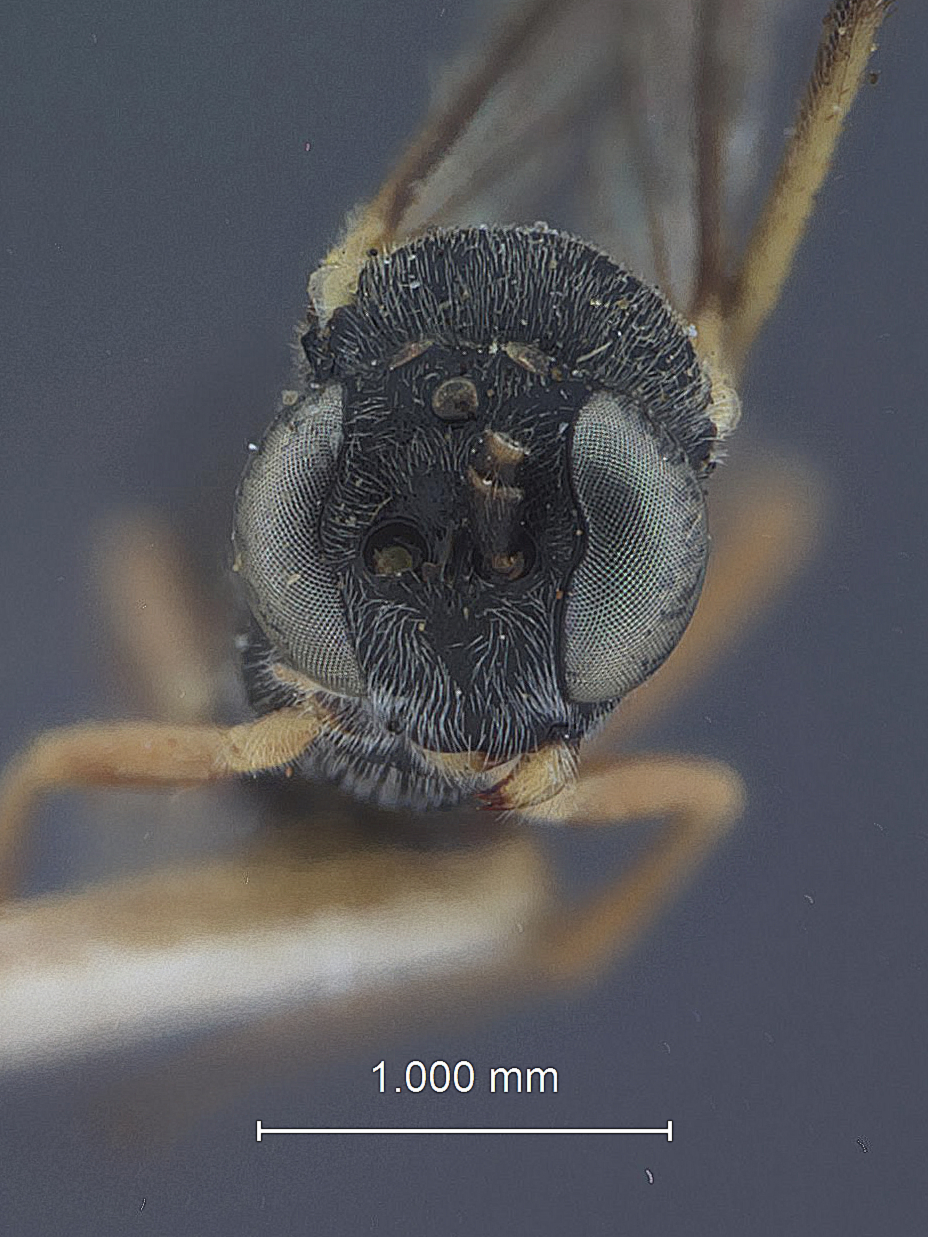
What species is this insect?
Casinaria coloradensis
